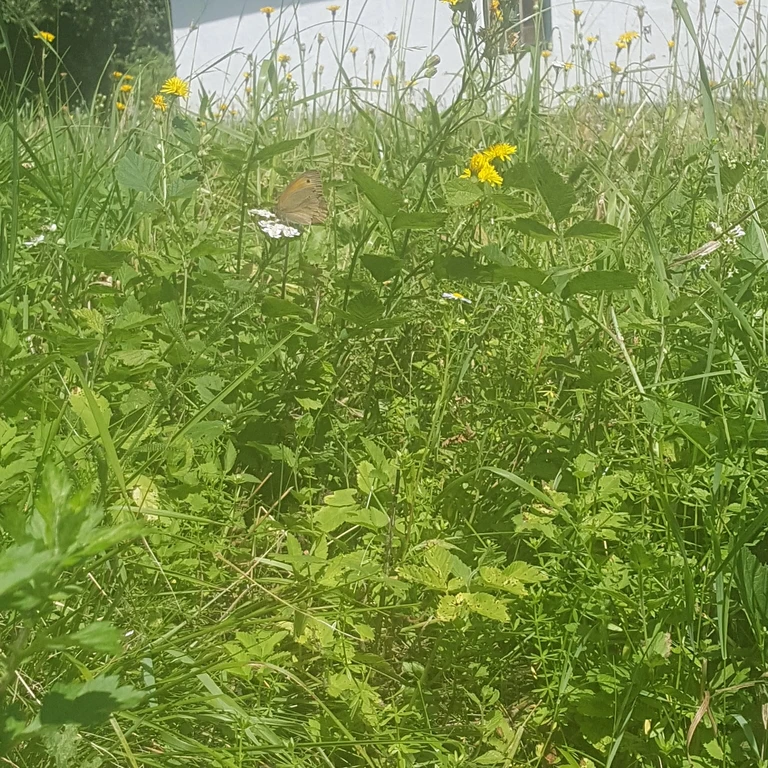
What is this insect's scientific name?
Maniola jurtina
